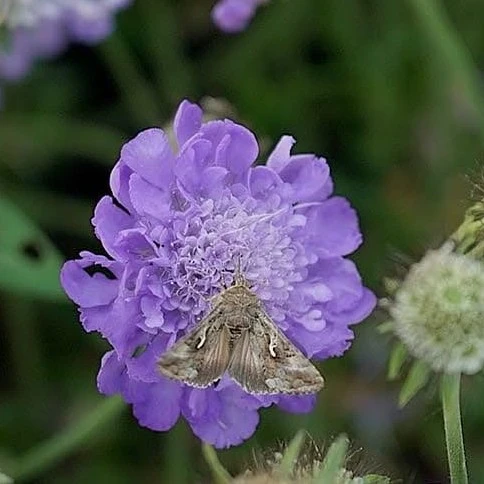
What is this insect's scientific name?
Autographa gamma
